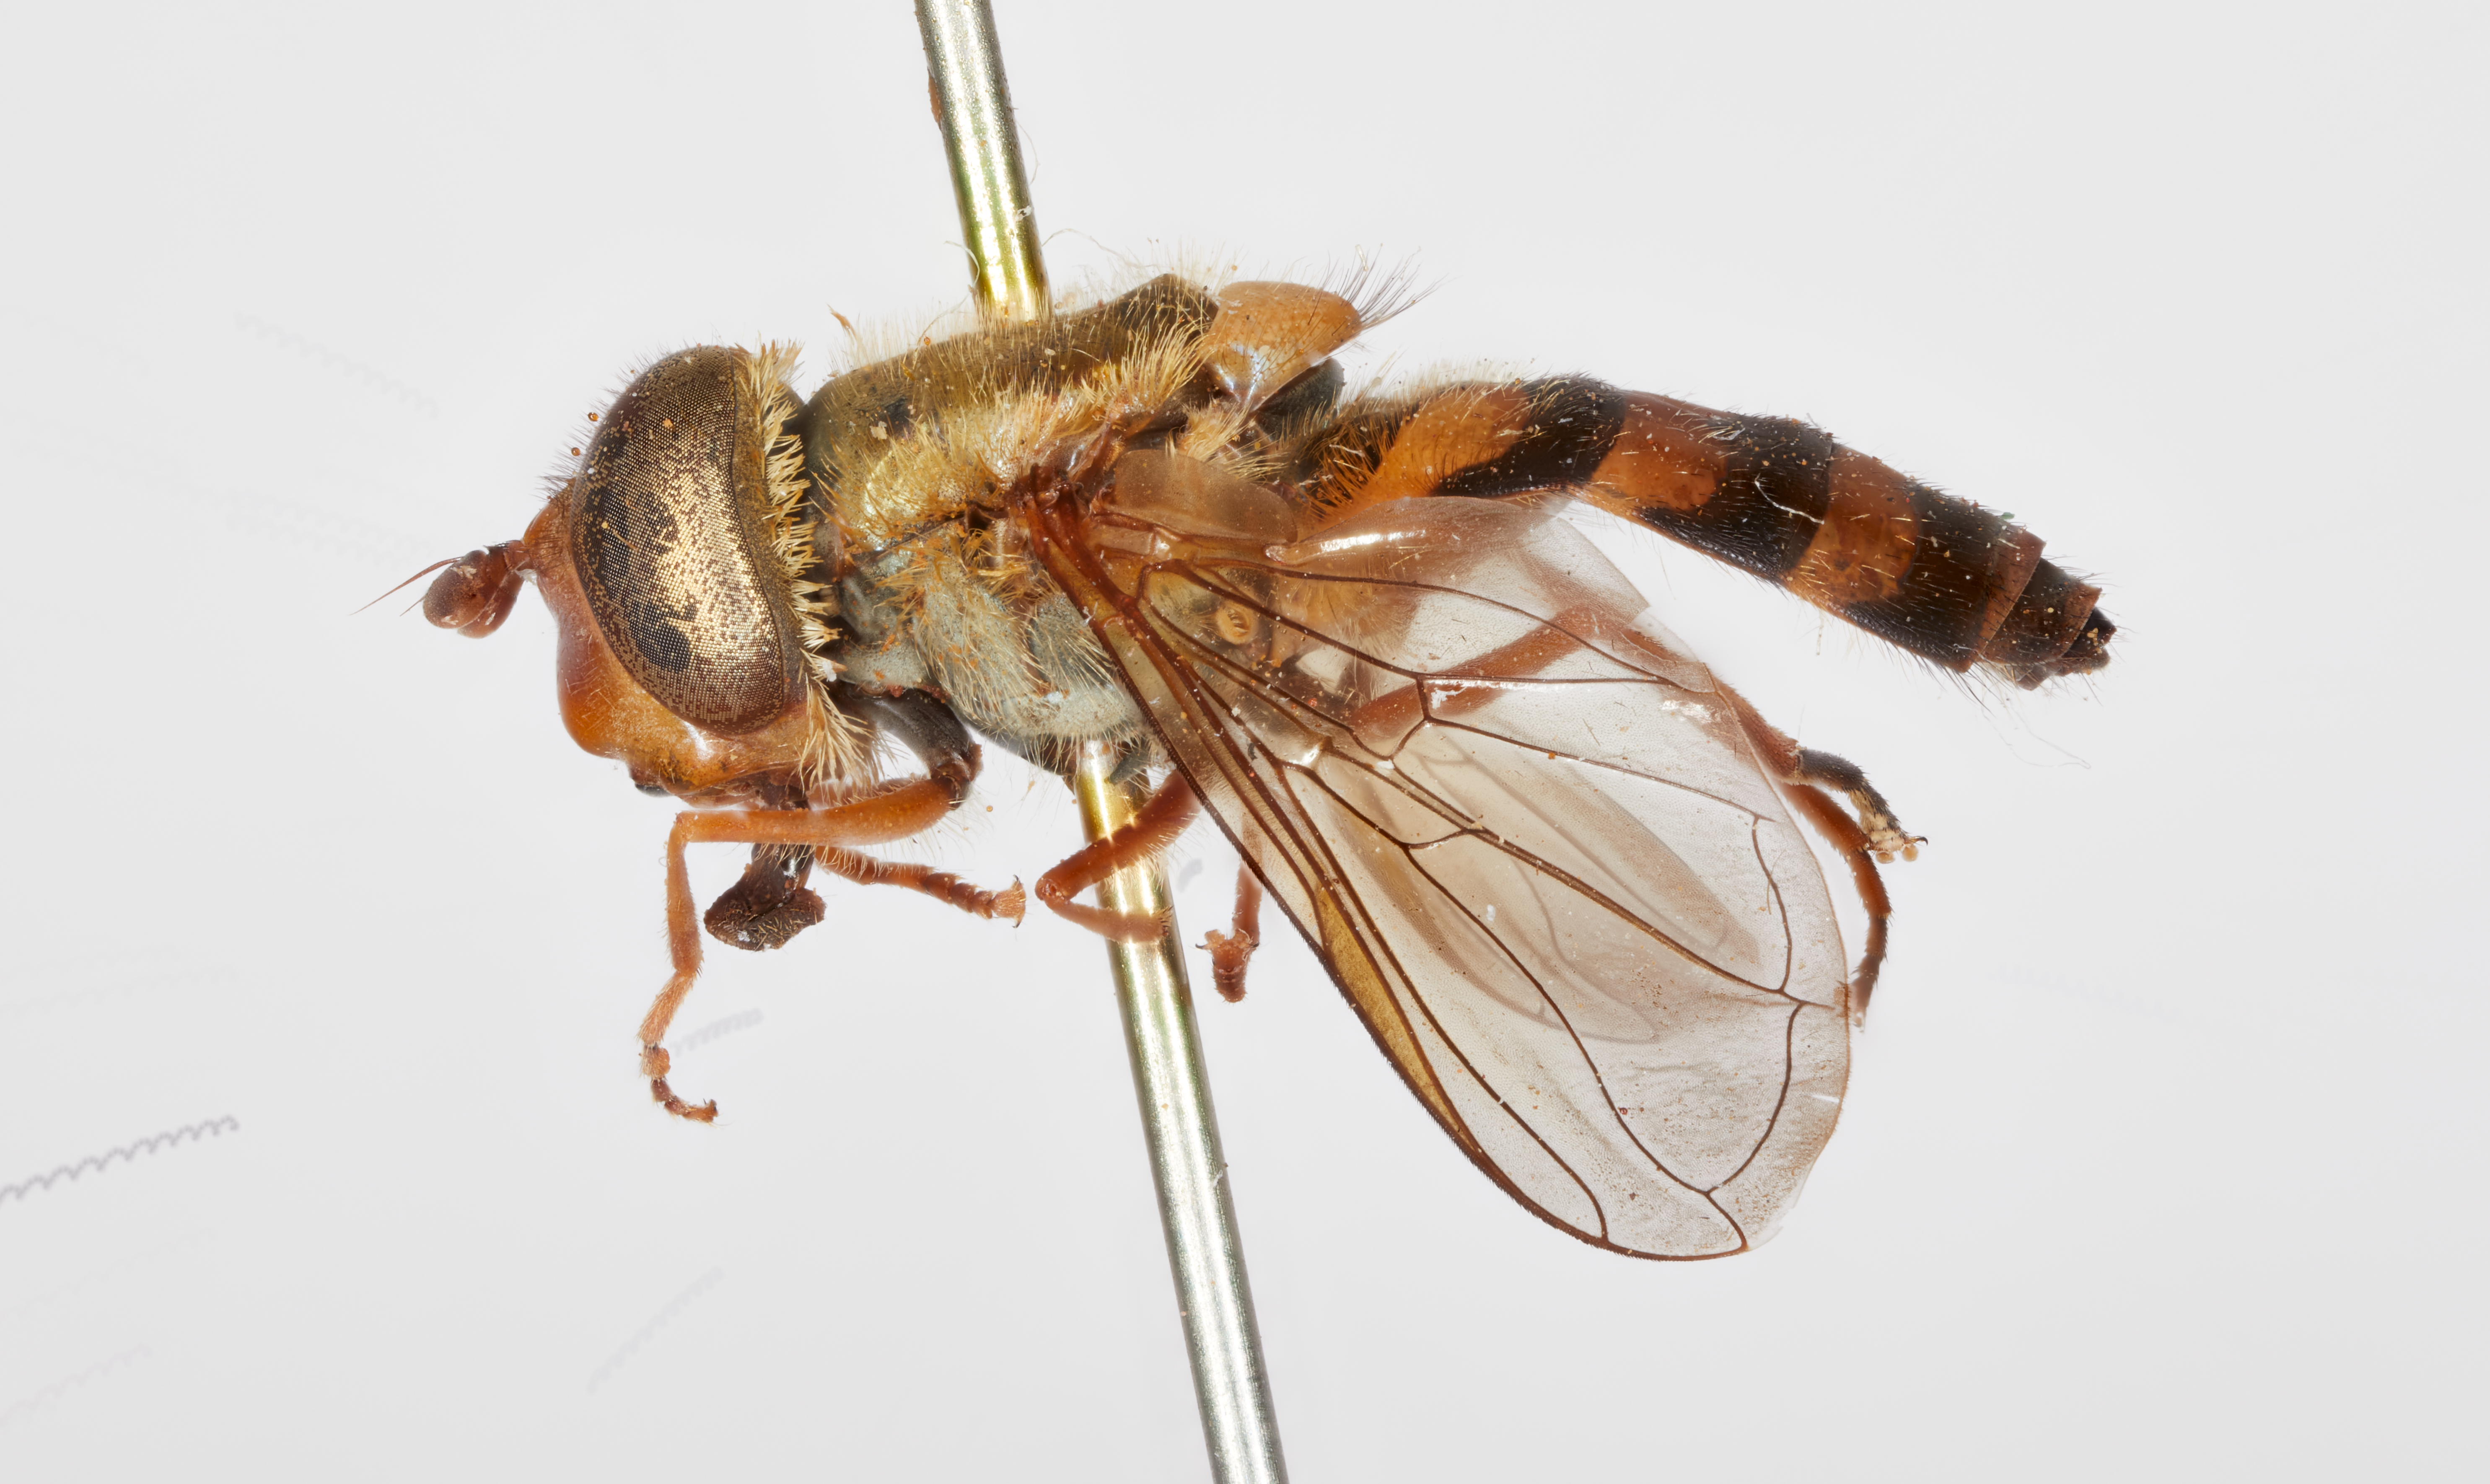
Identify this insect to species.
Syrphus howletti
